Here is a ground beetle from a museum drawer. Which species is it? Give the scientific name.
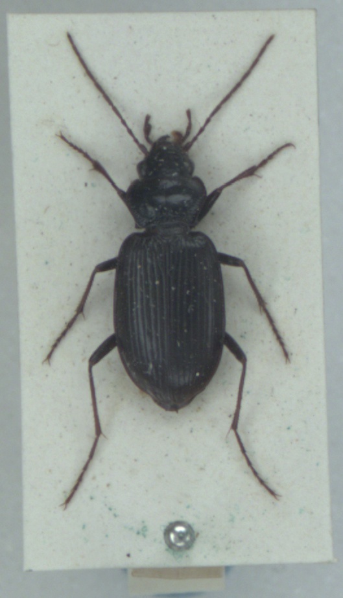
Nebria salina
